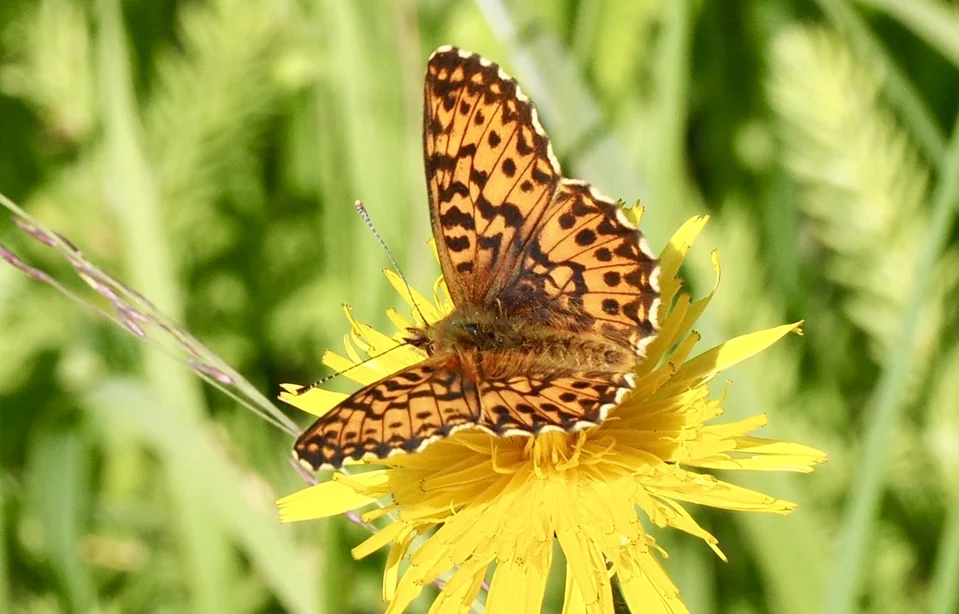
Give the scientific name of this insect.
Boloria titania
